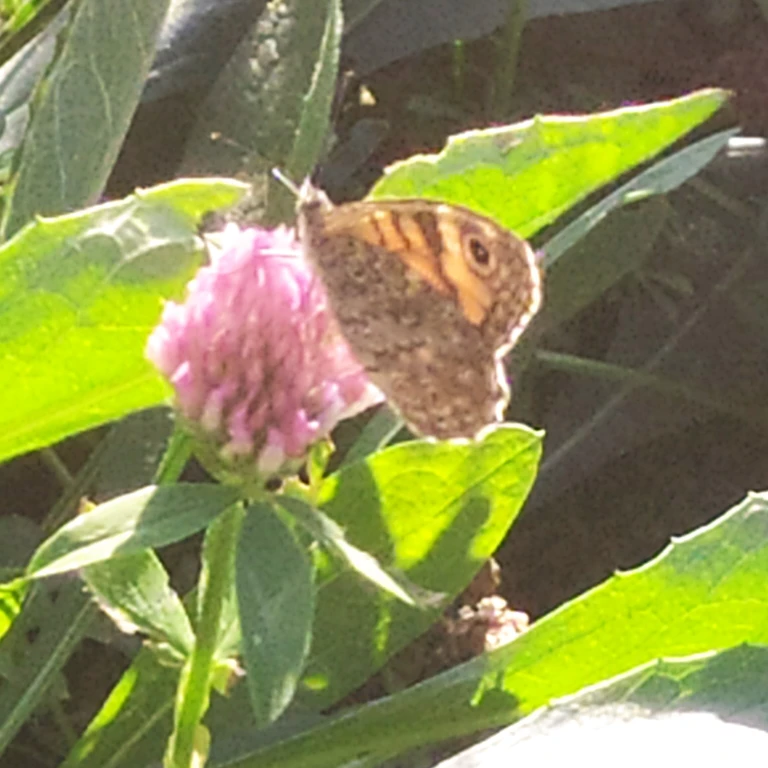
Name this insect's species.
Lasiommata megera (also Pararge megera)
